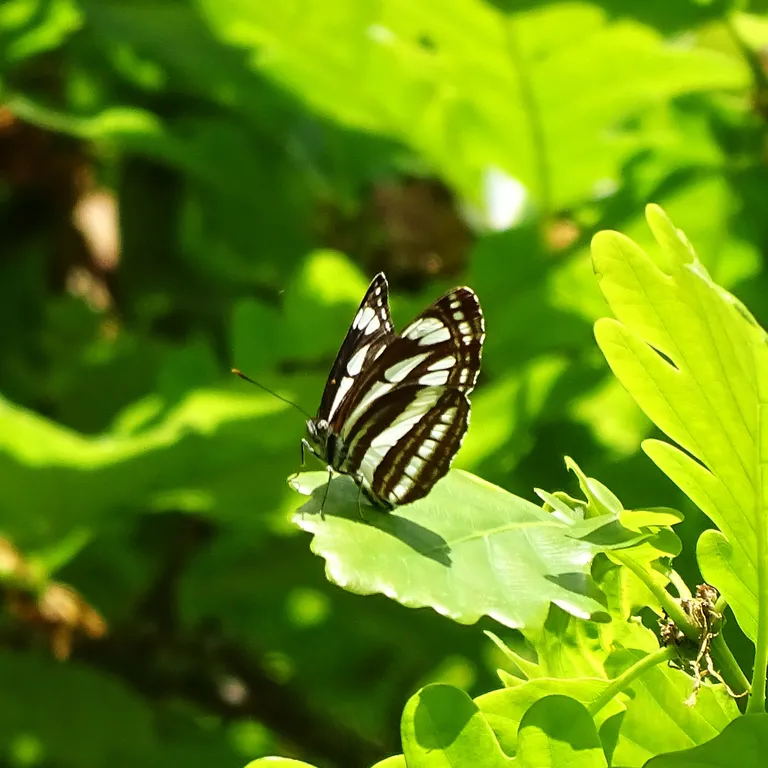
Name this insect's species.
Neptis sappho
